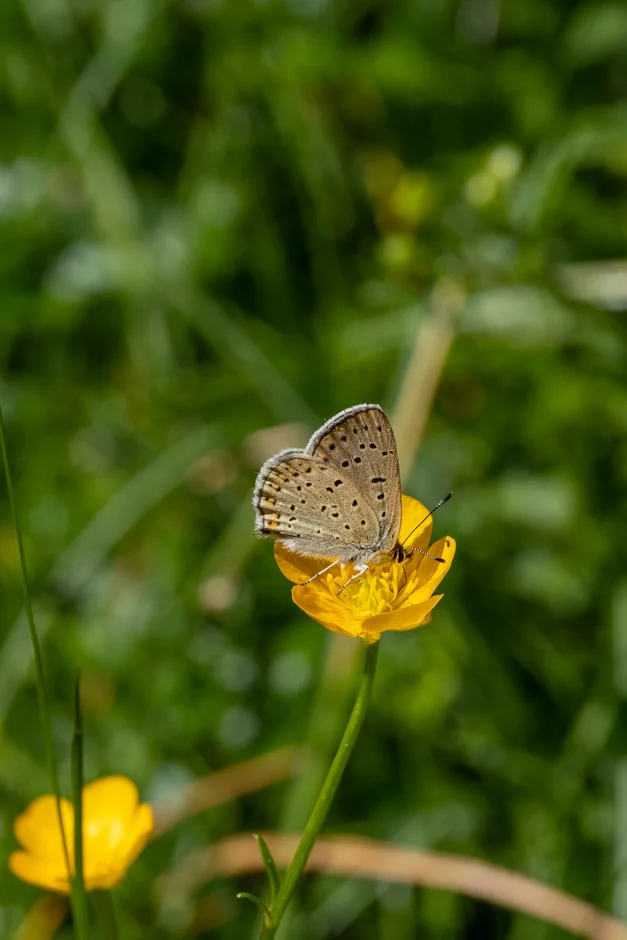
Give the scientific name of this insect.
Lycaena tityrus (also Loweia tityrus)
